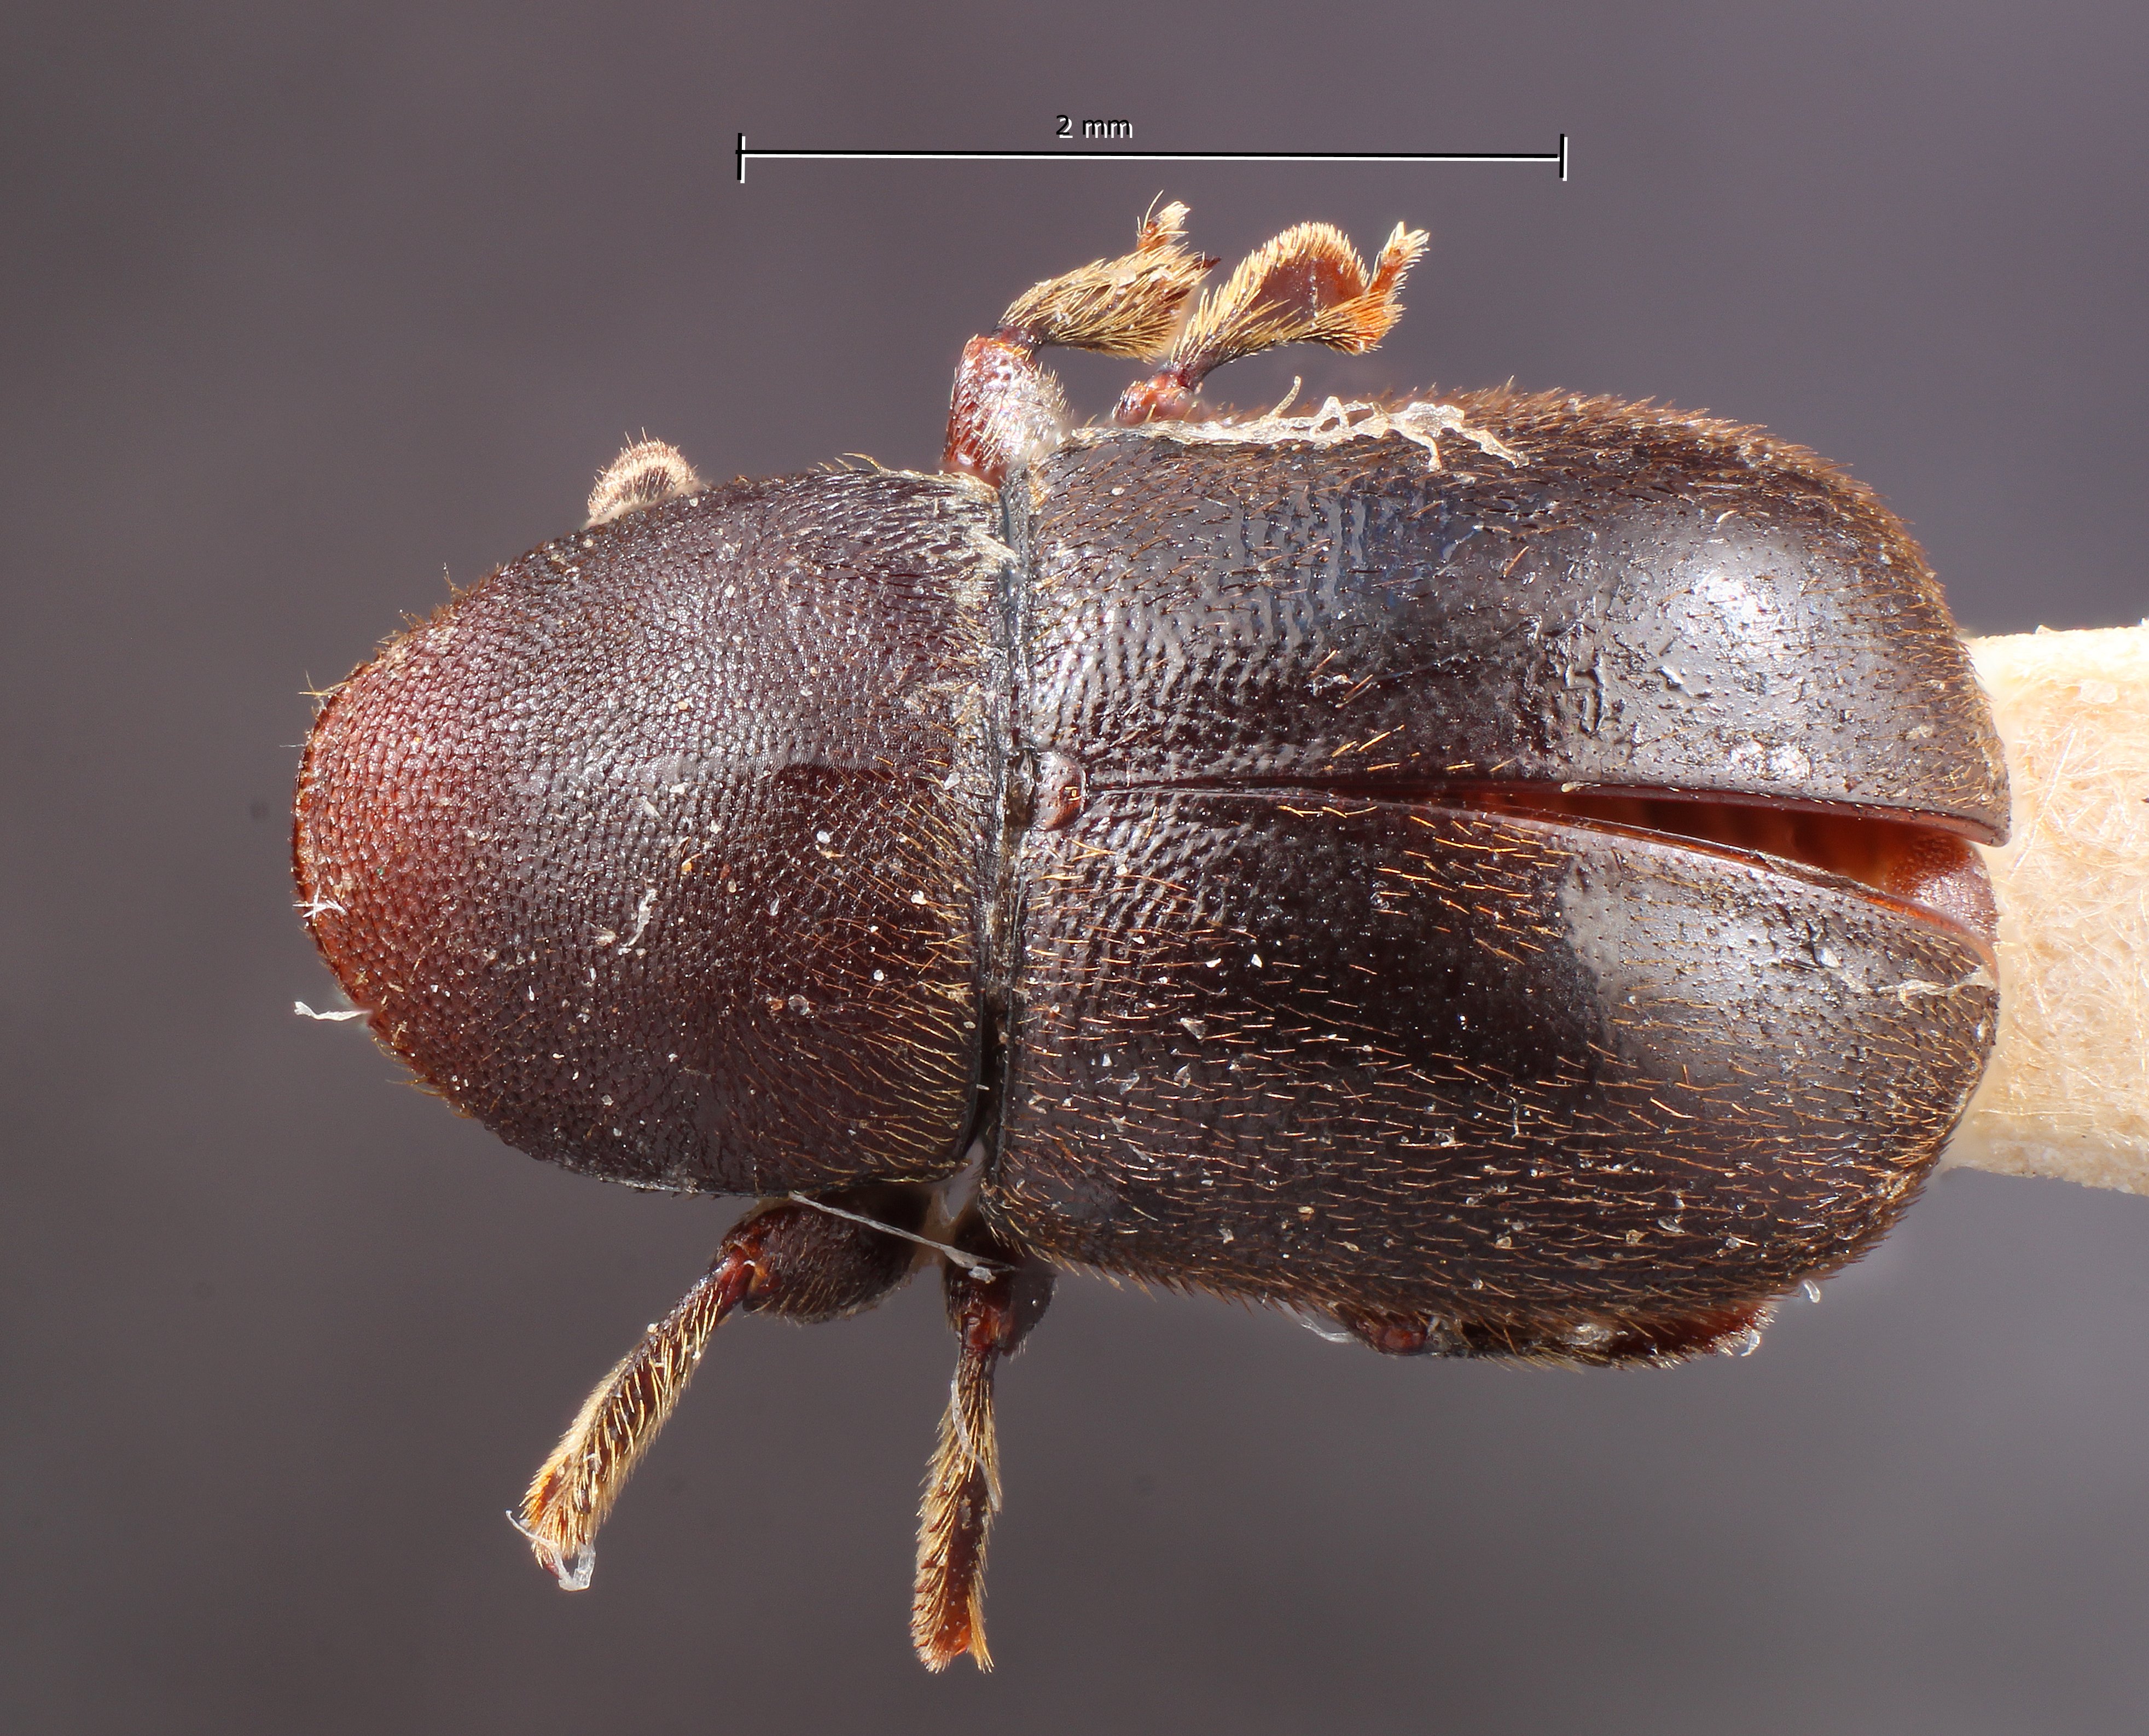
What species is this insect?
Prionoscelis major
